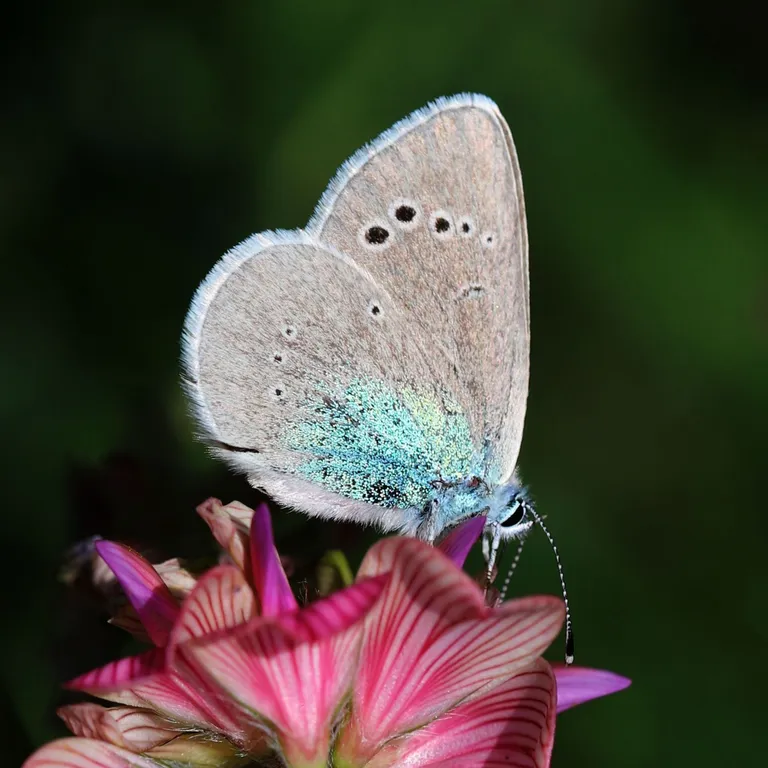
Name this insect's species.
Glaucopsyche alexis
